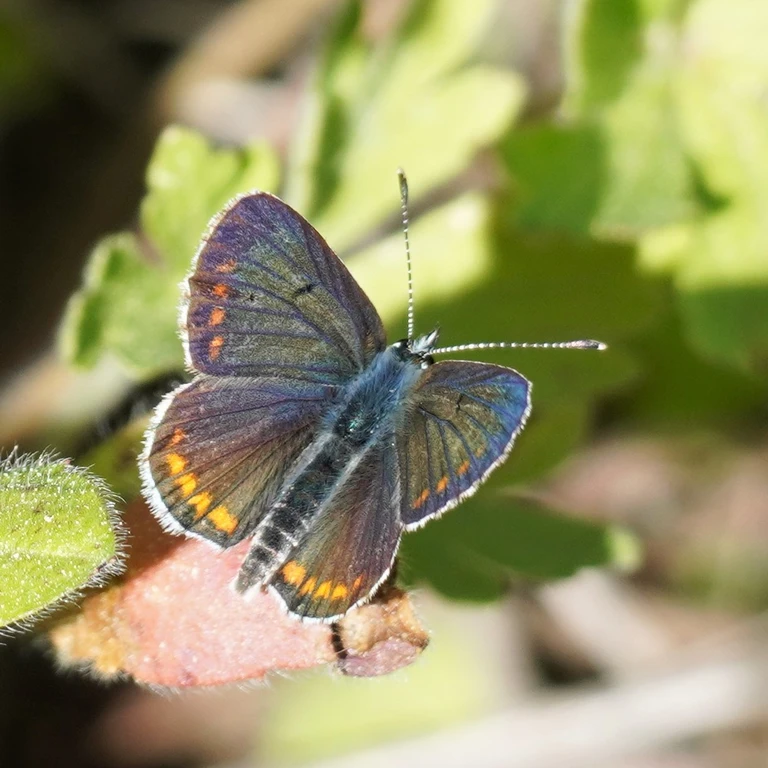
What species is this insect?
Aricia agestis/artaxerxes
